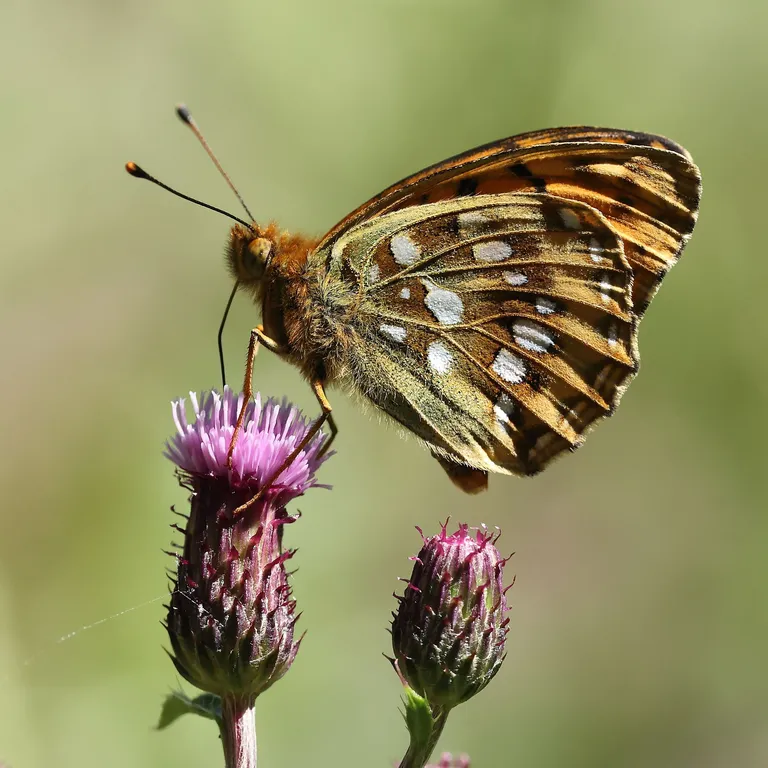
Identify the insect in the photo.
Speyeria aglaja
